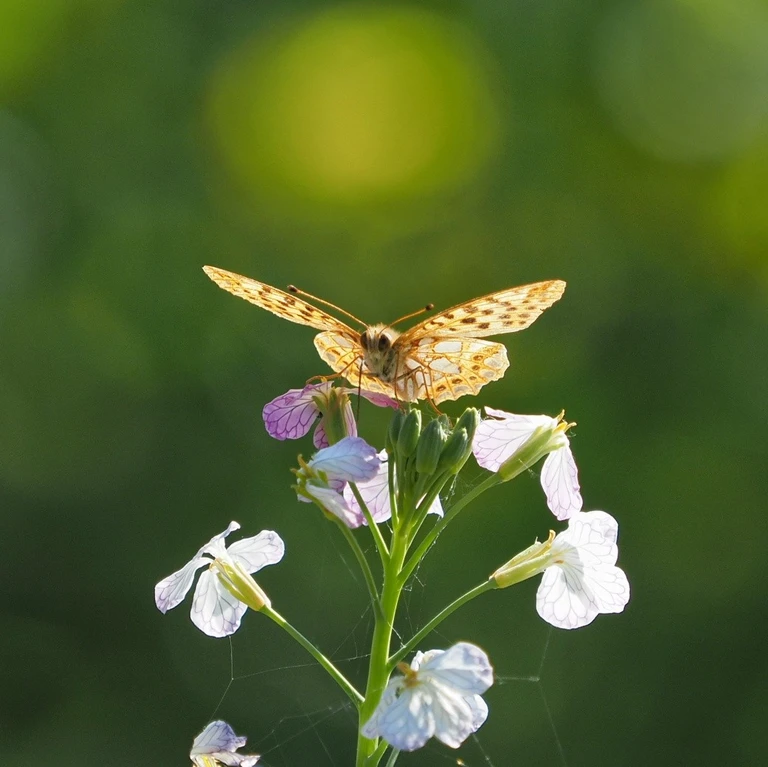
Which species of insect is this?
Issoria lathonia
